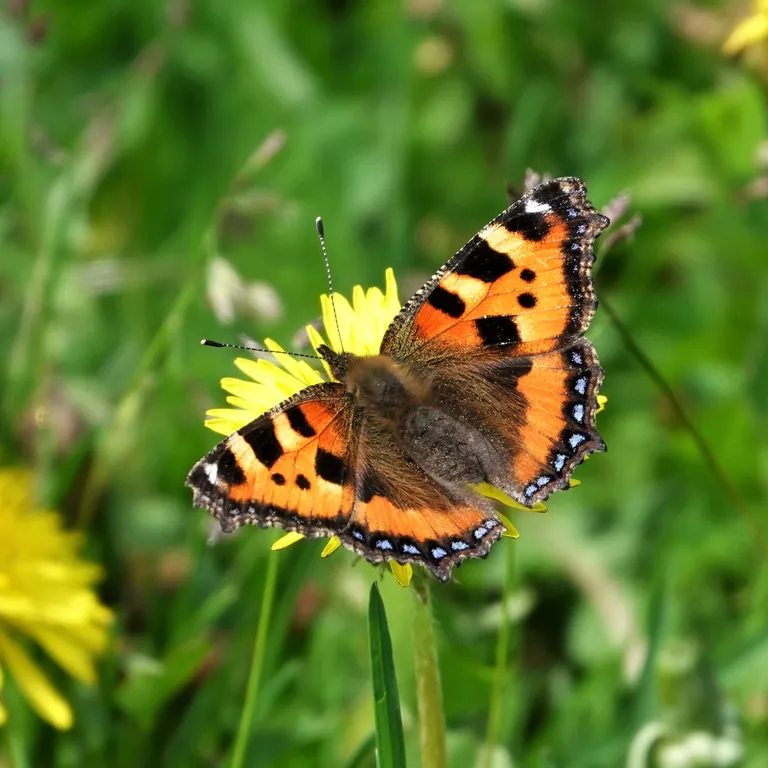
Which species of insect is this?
Aglais urticae
